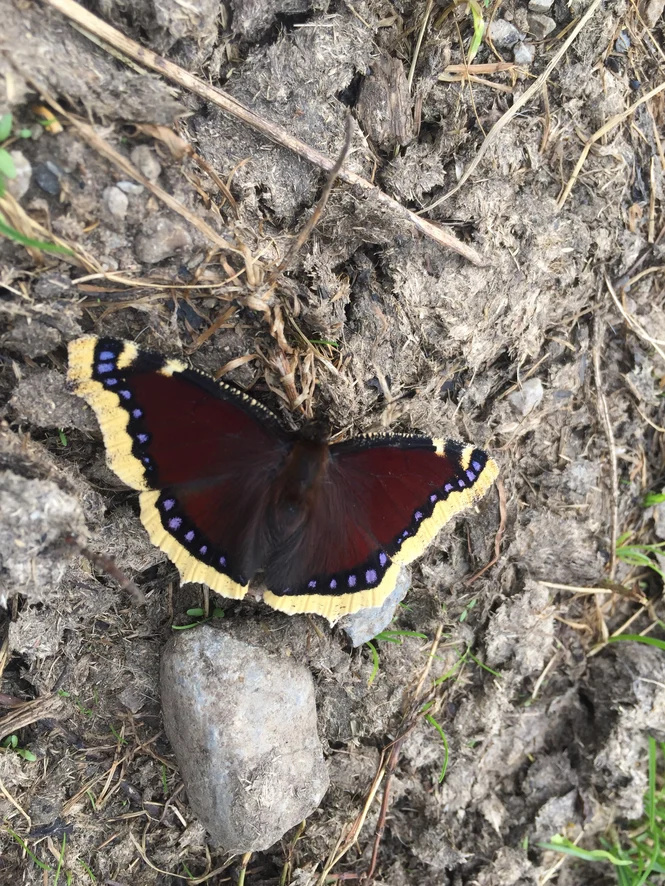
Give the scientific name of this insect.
Nymphalis antiopa
